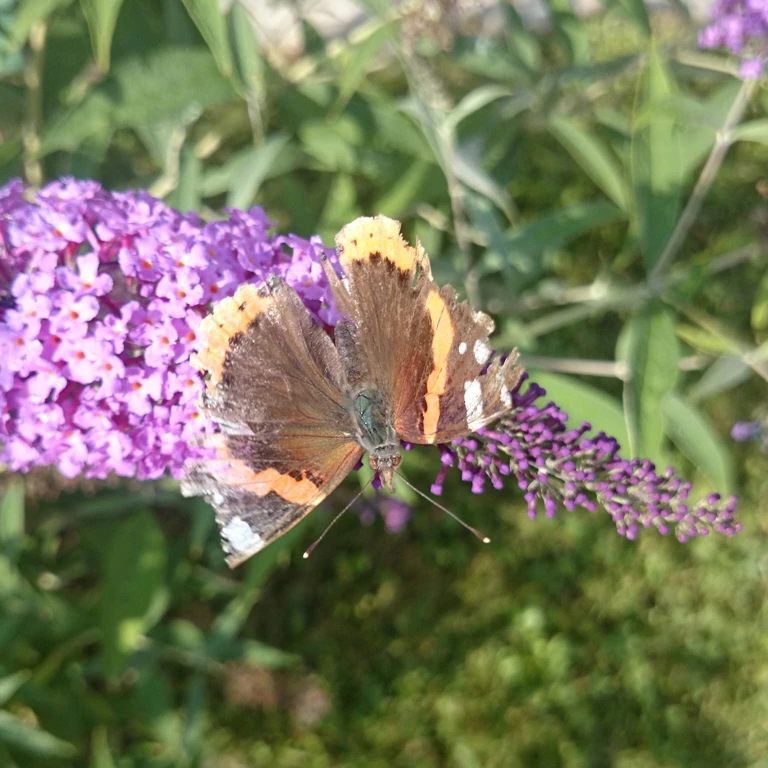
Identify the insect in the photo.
Vanessa atalanta
